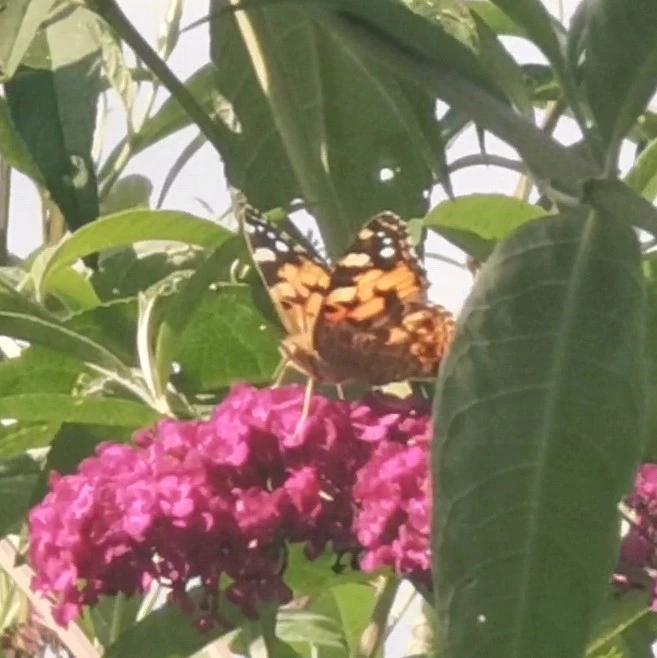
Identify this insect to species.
Vanessa cardui
